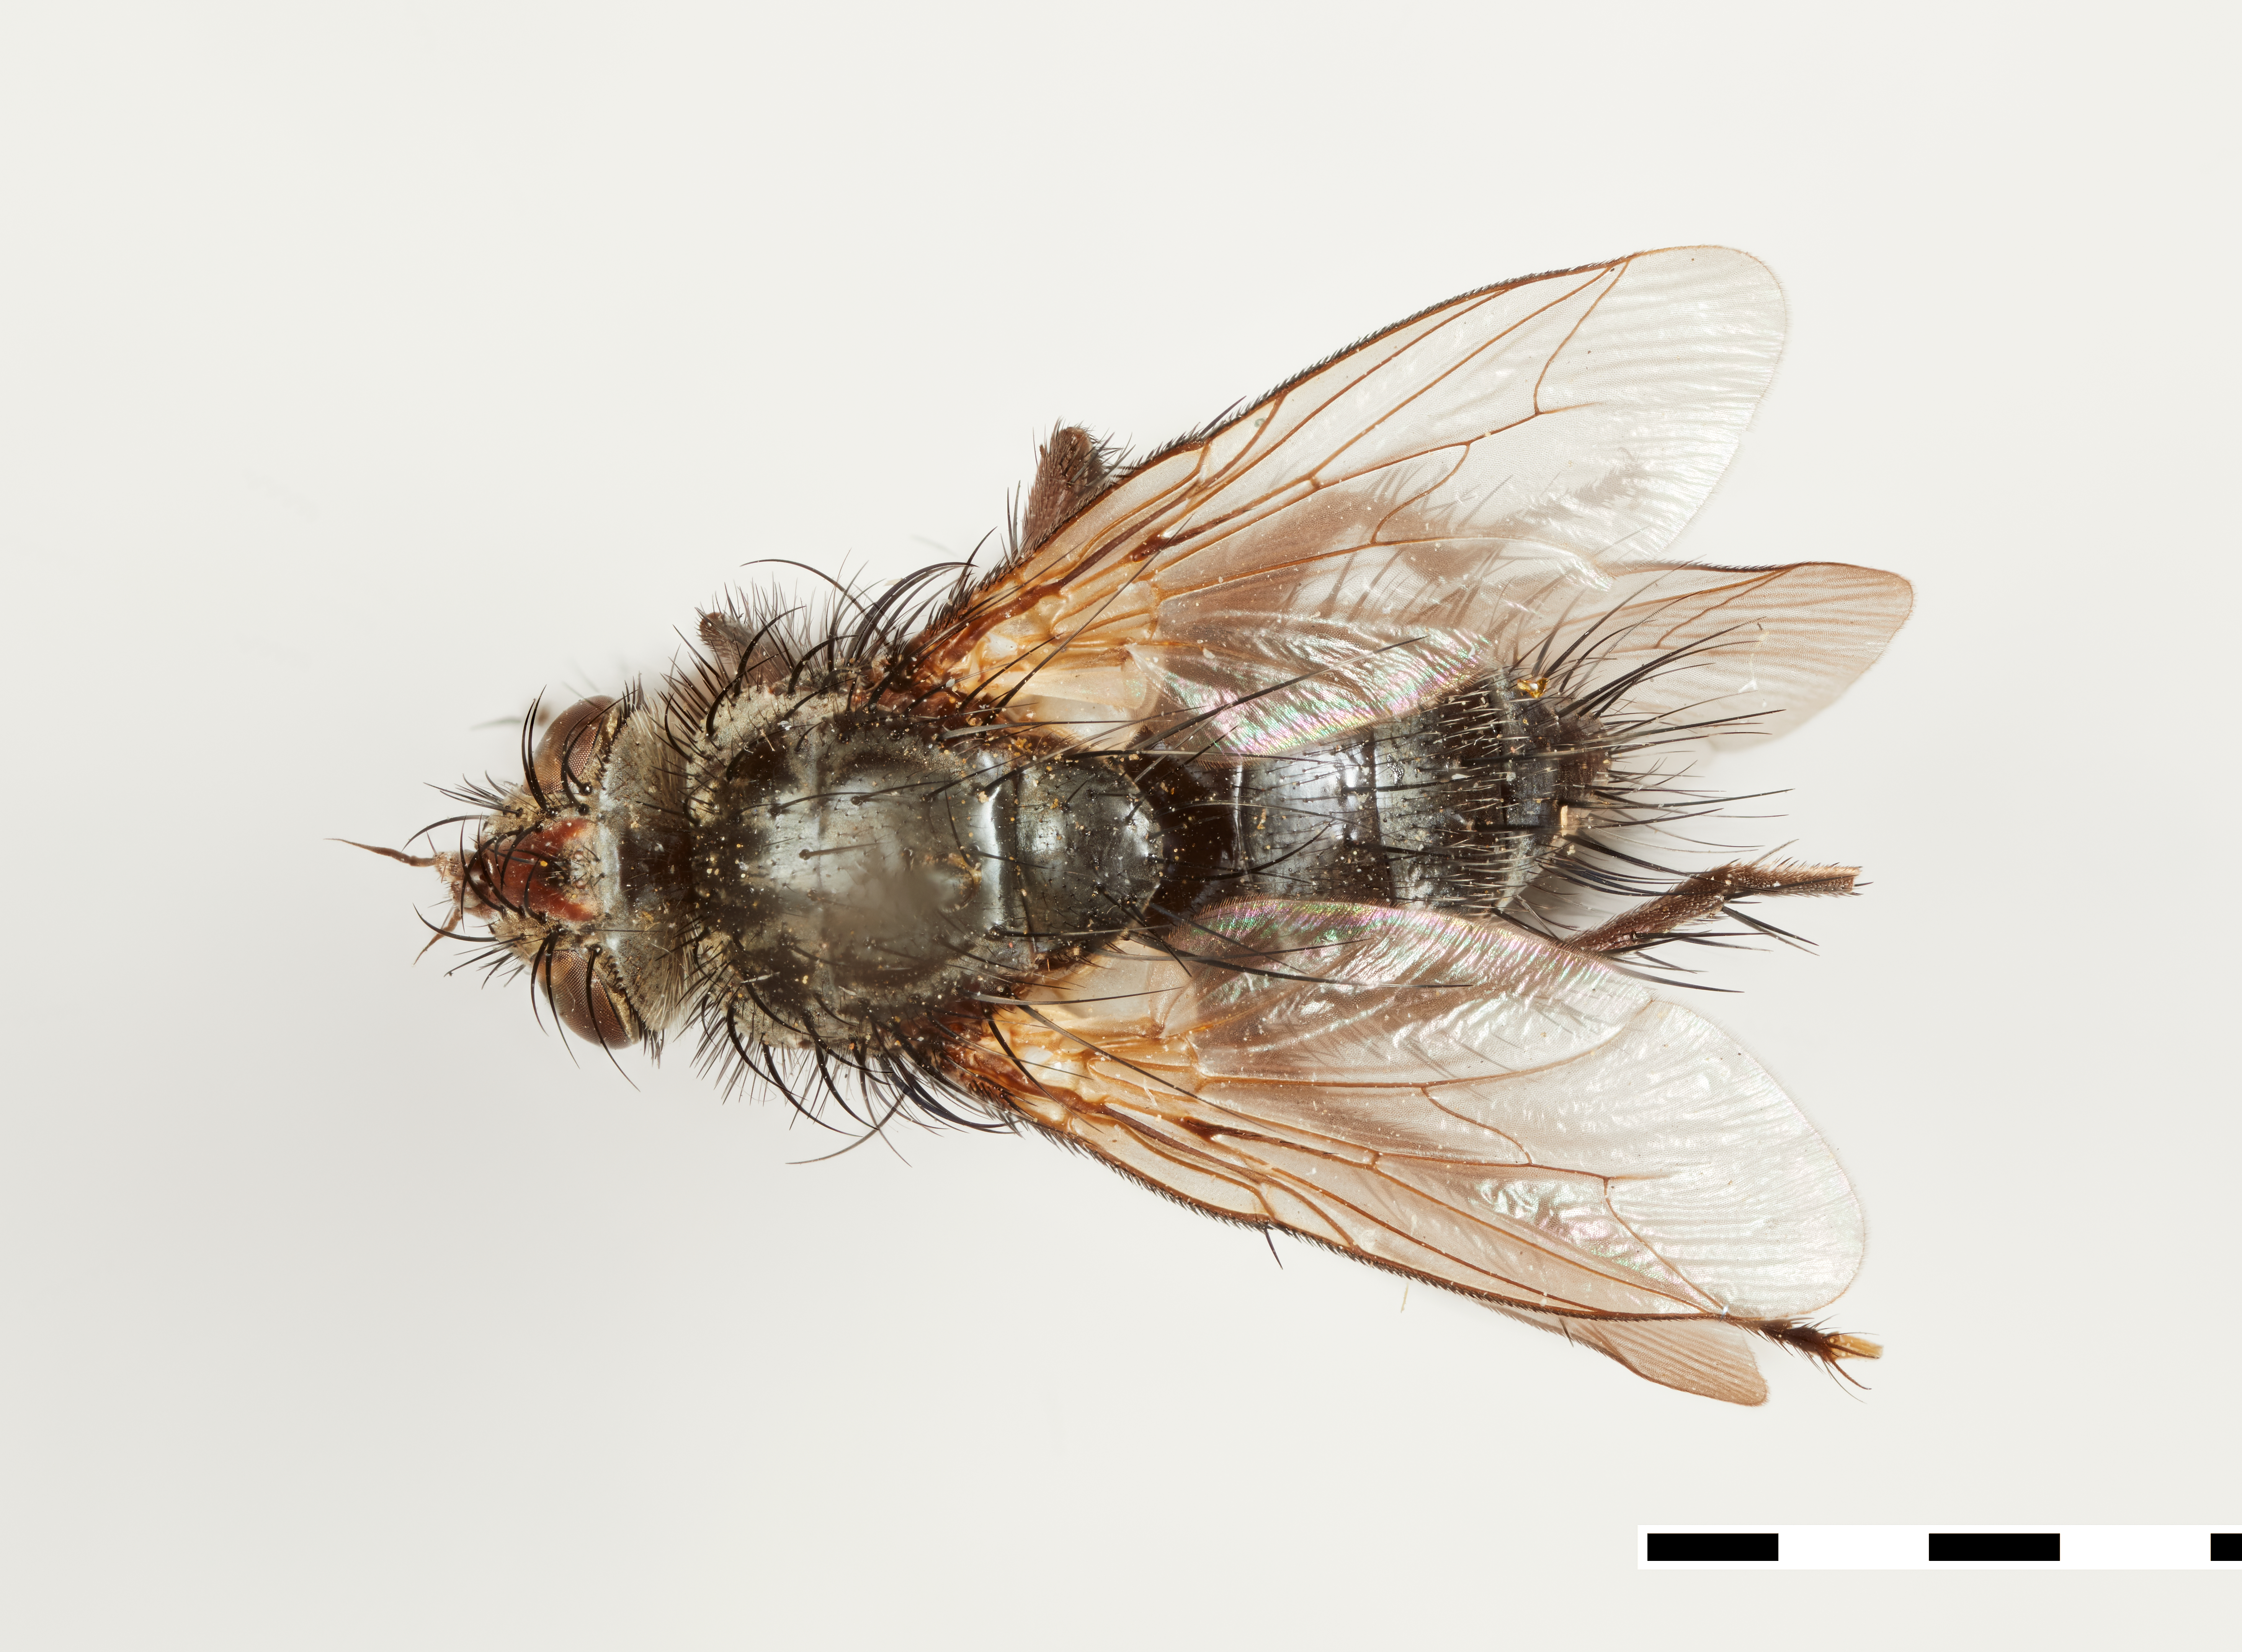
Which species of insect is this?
Ginglychaeta seriata
